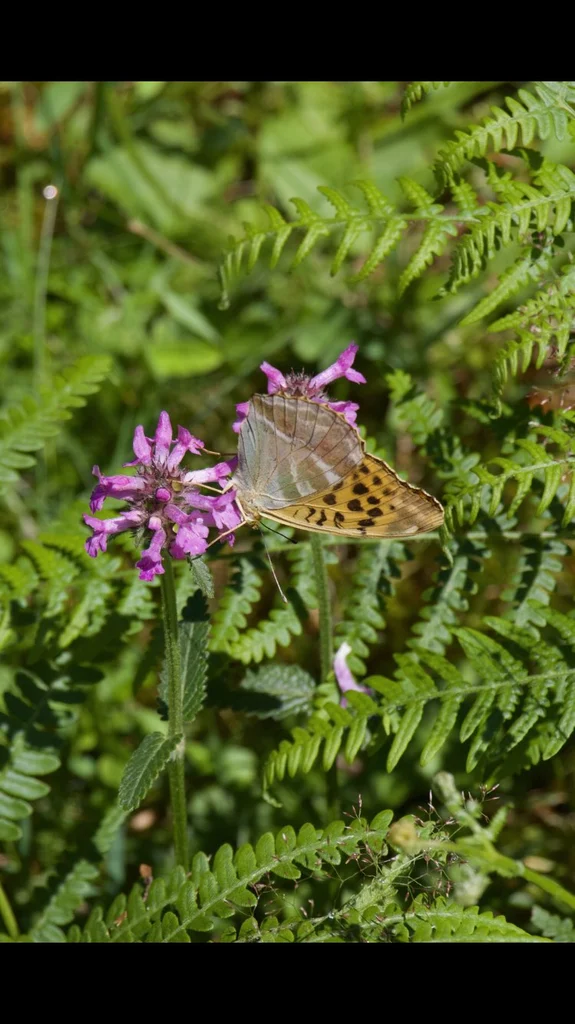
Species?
Argynnis paphia
